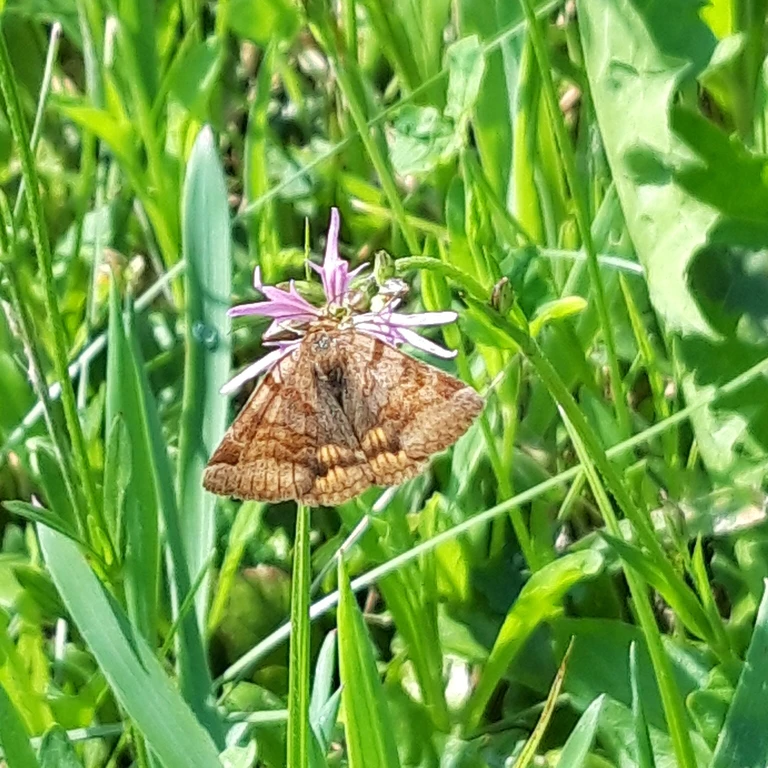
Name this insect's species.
Euclidia glyphica
